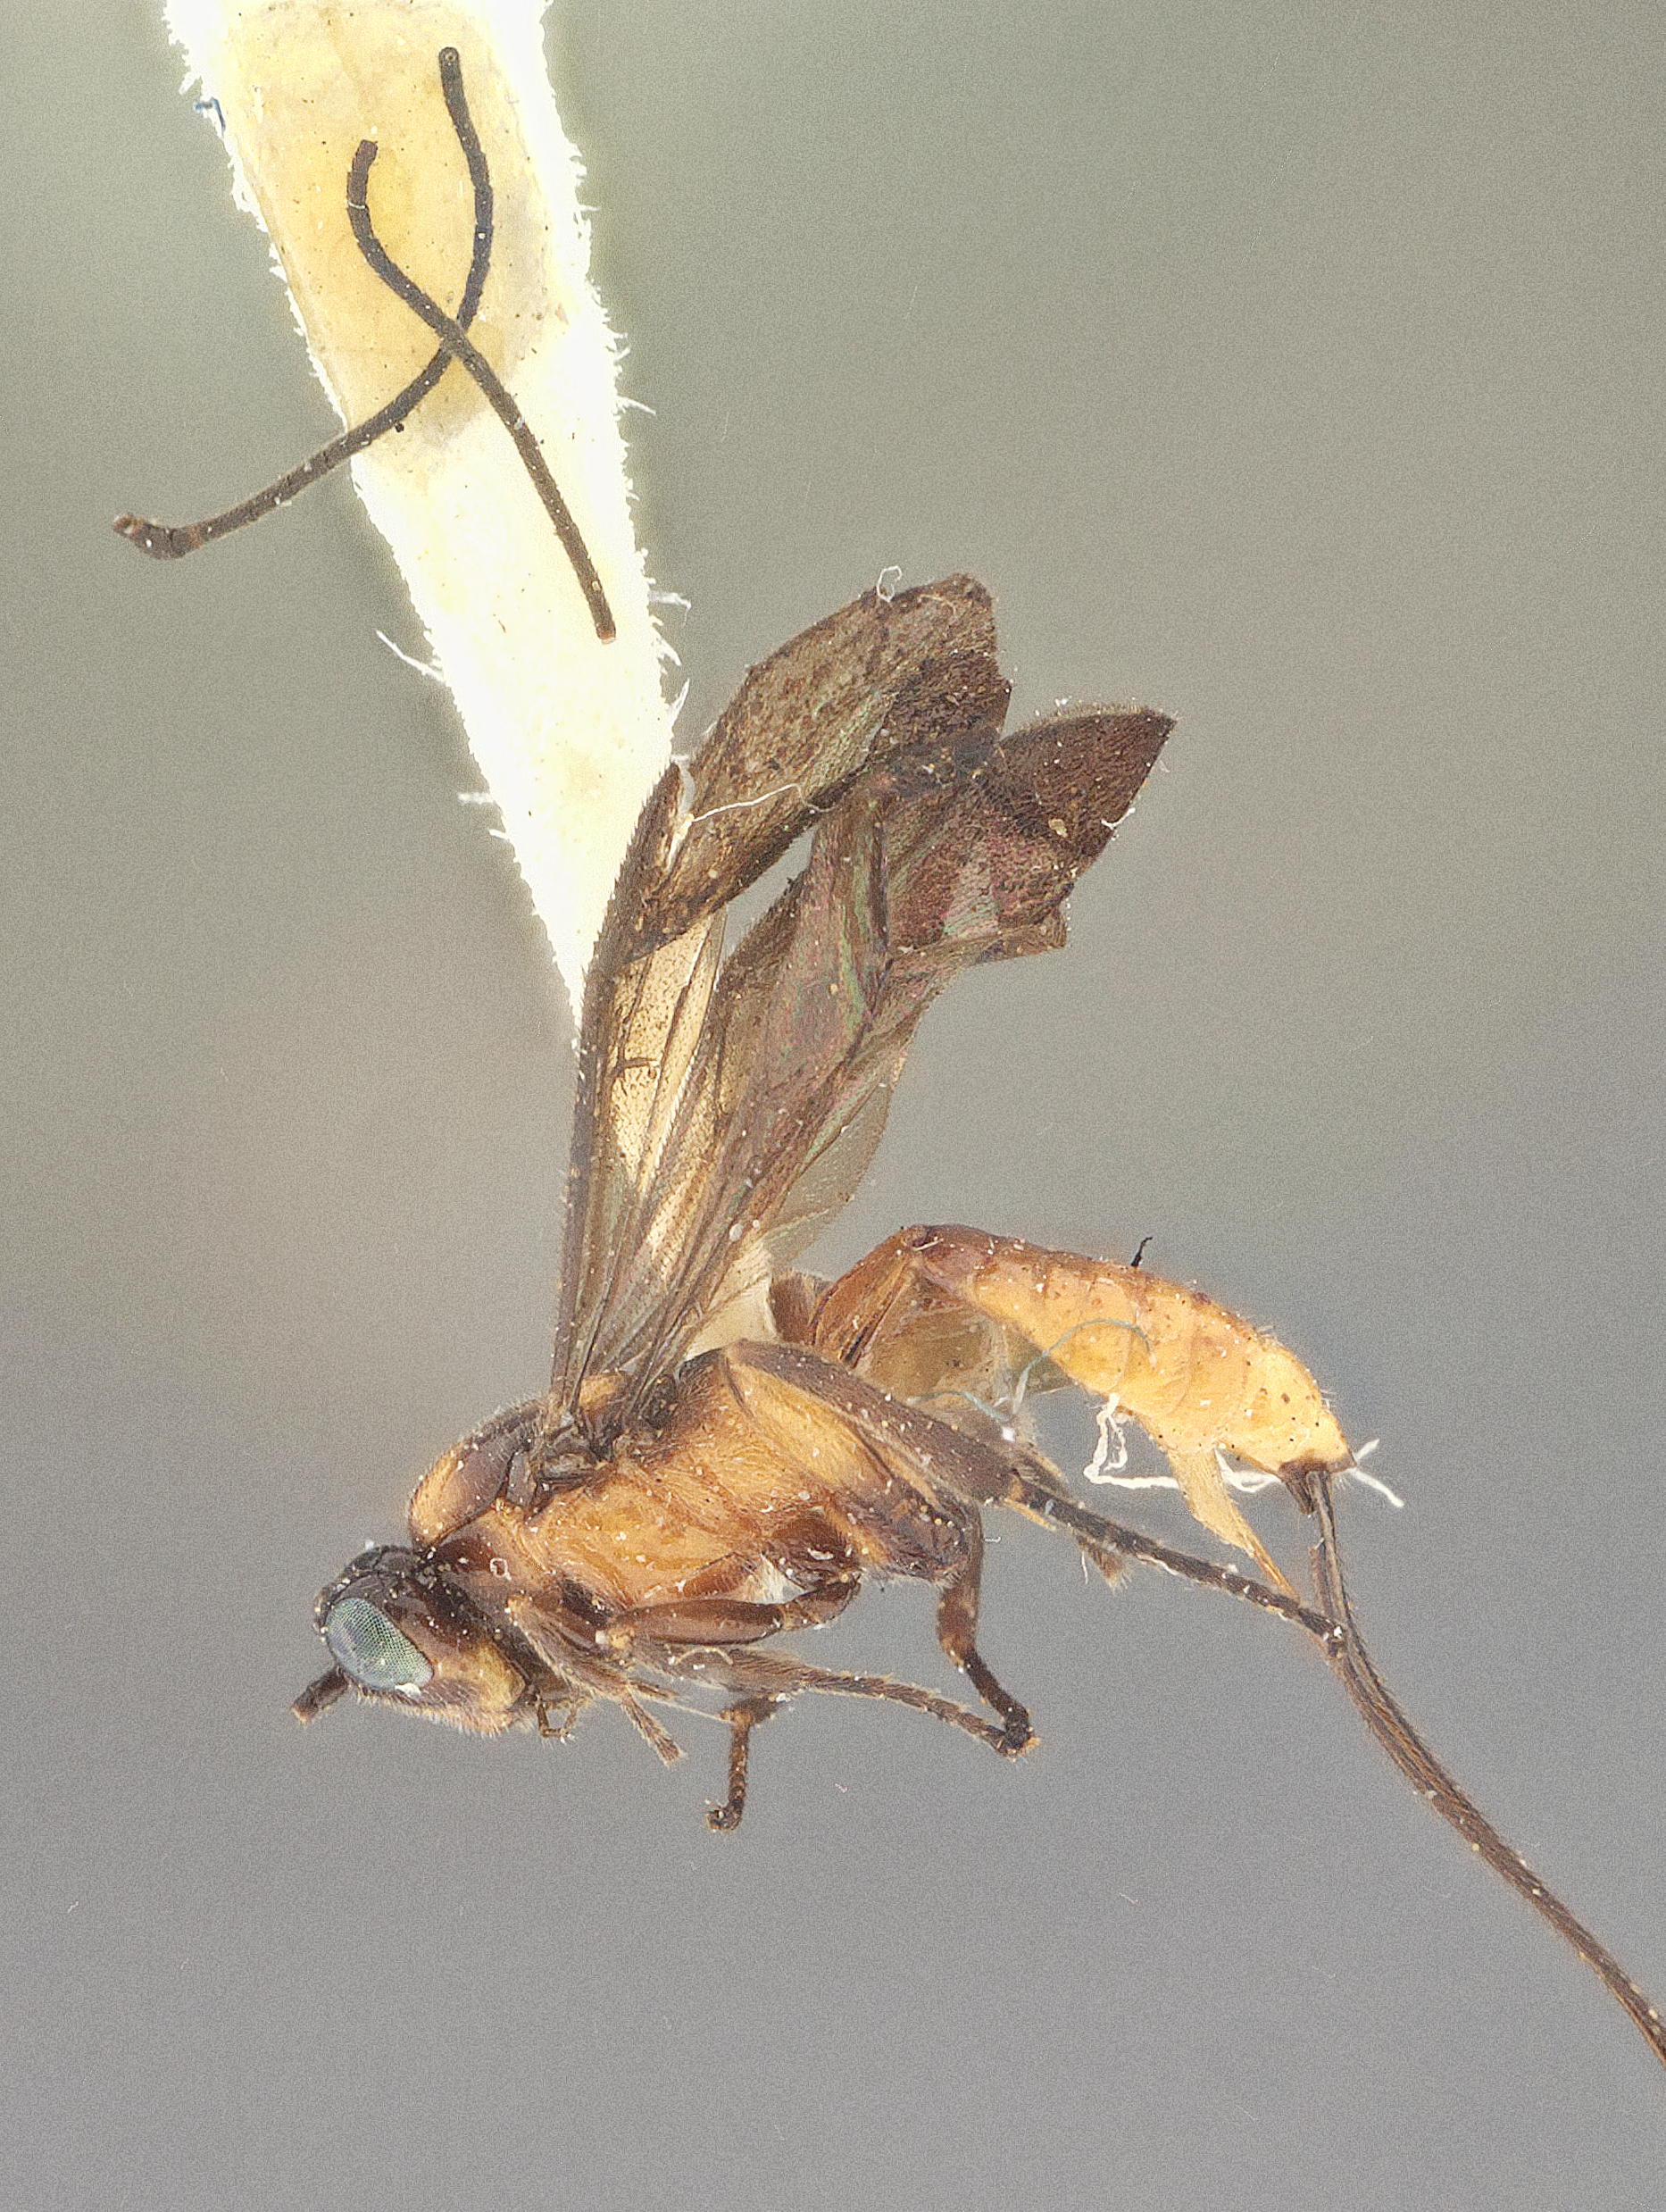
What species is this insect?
Bracon sassacus
